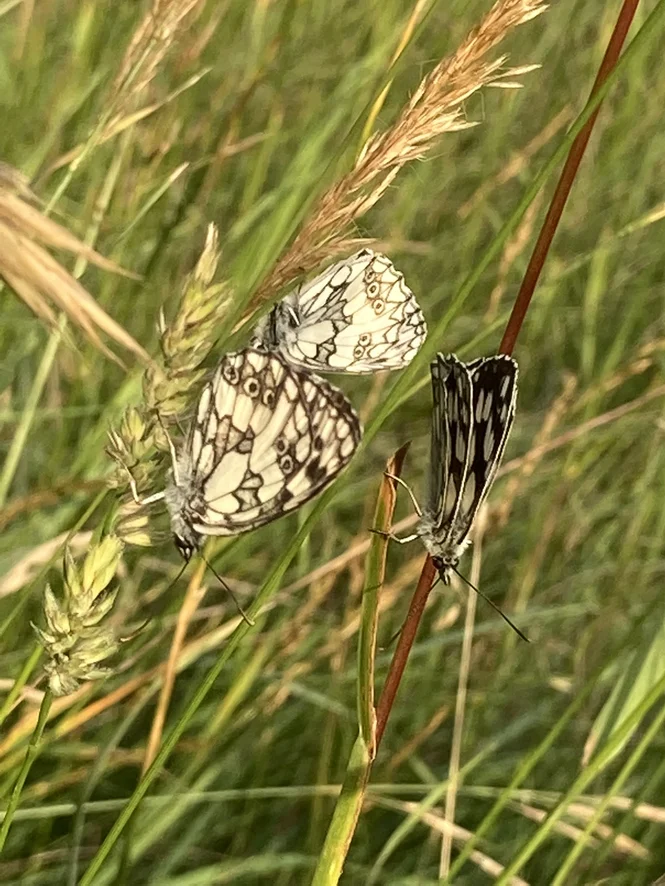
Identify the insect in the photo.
Melanargia galathea
